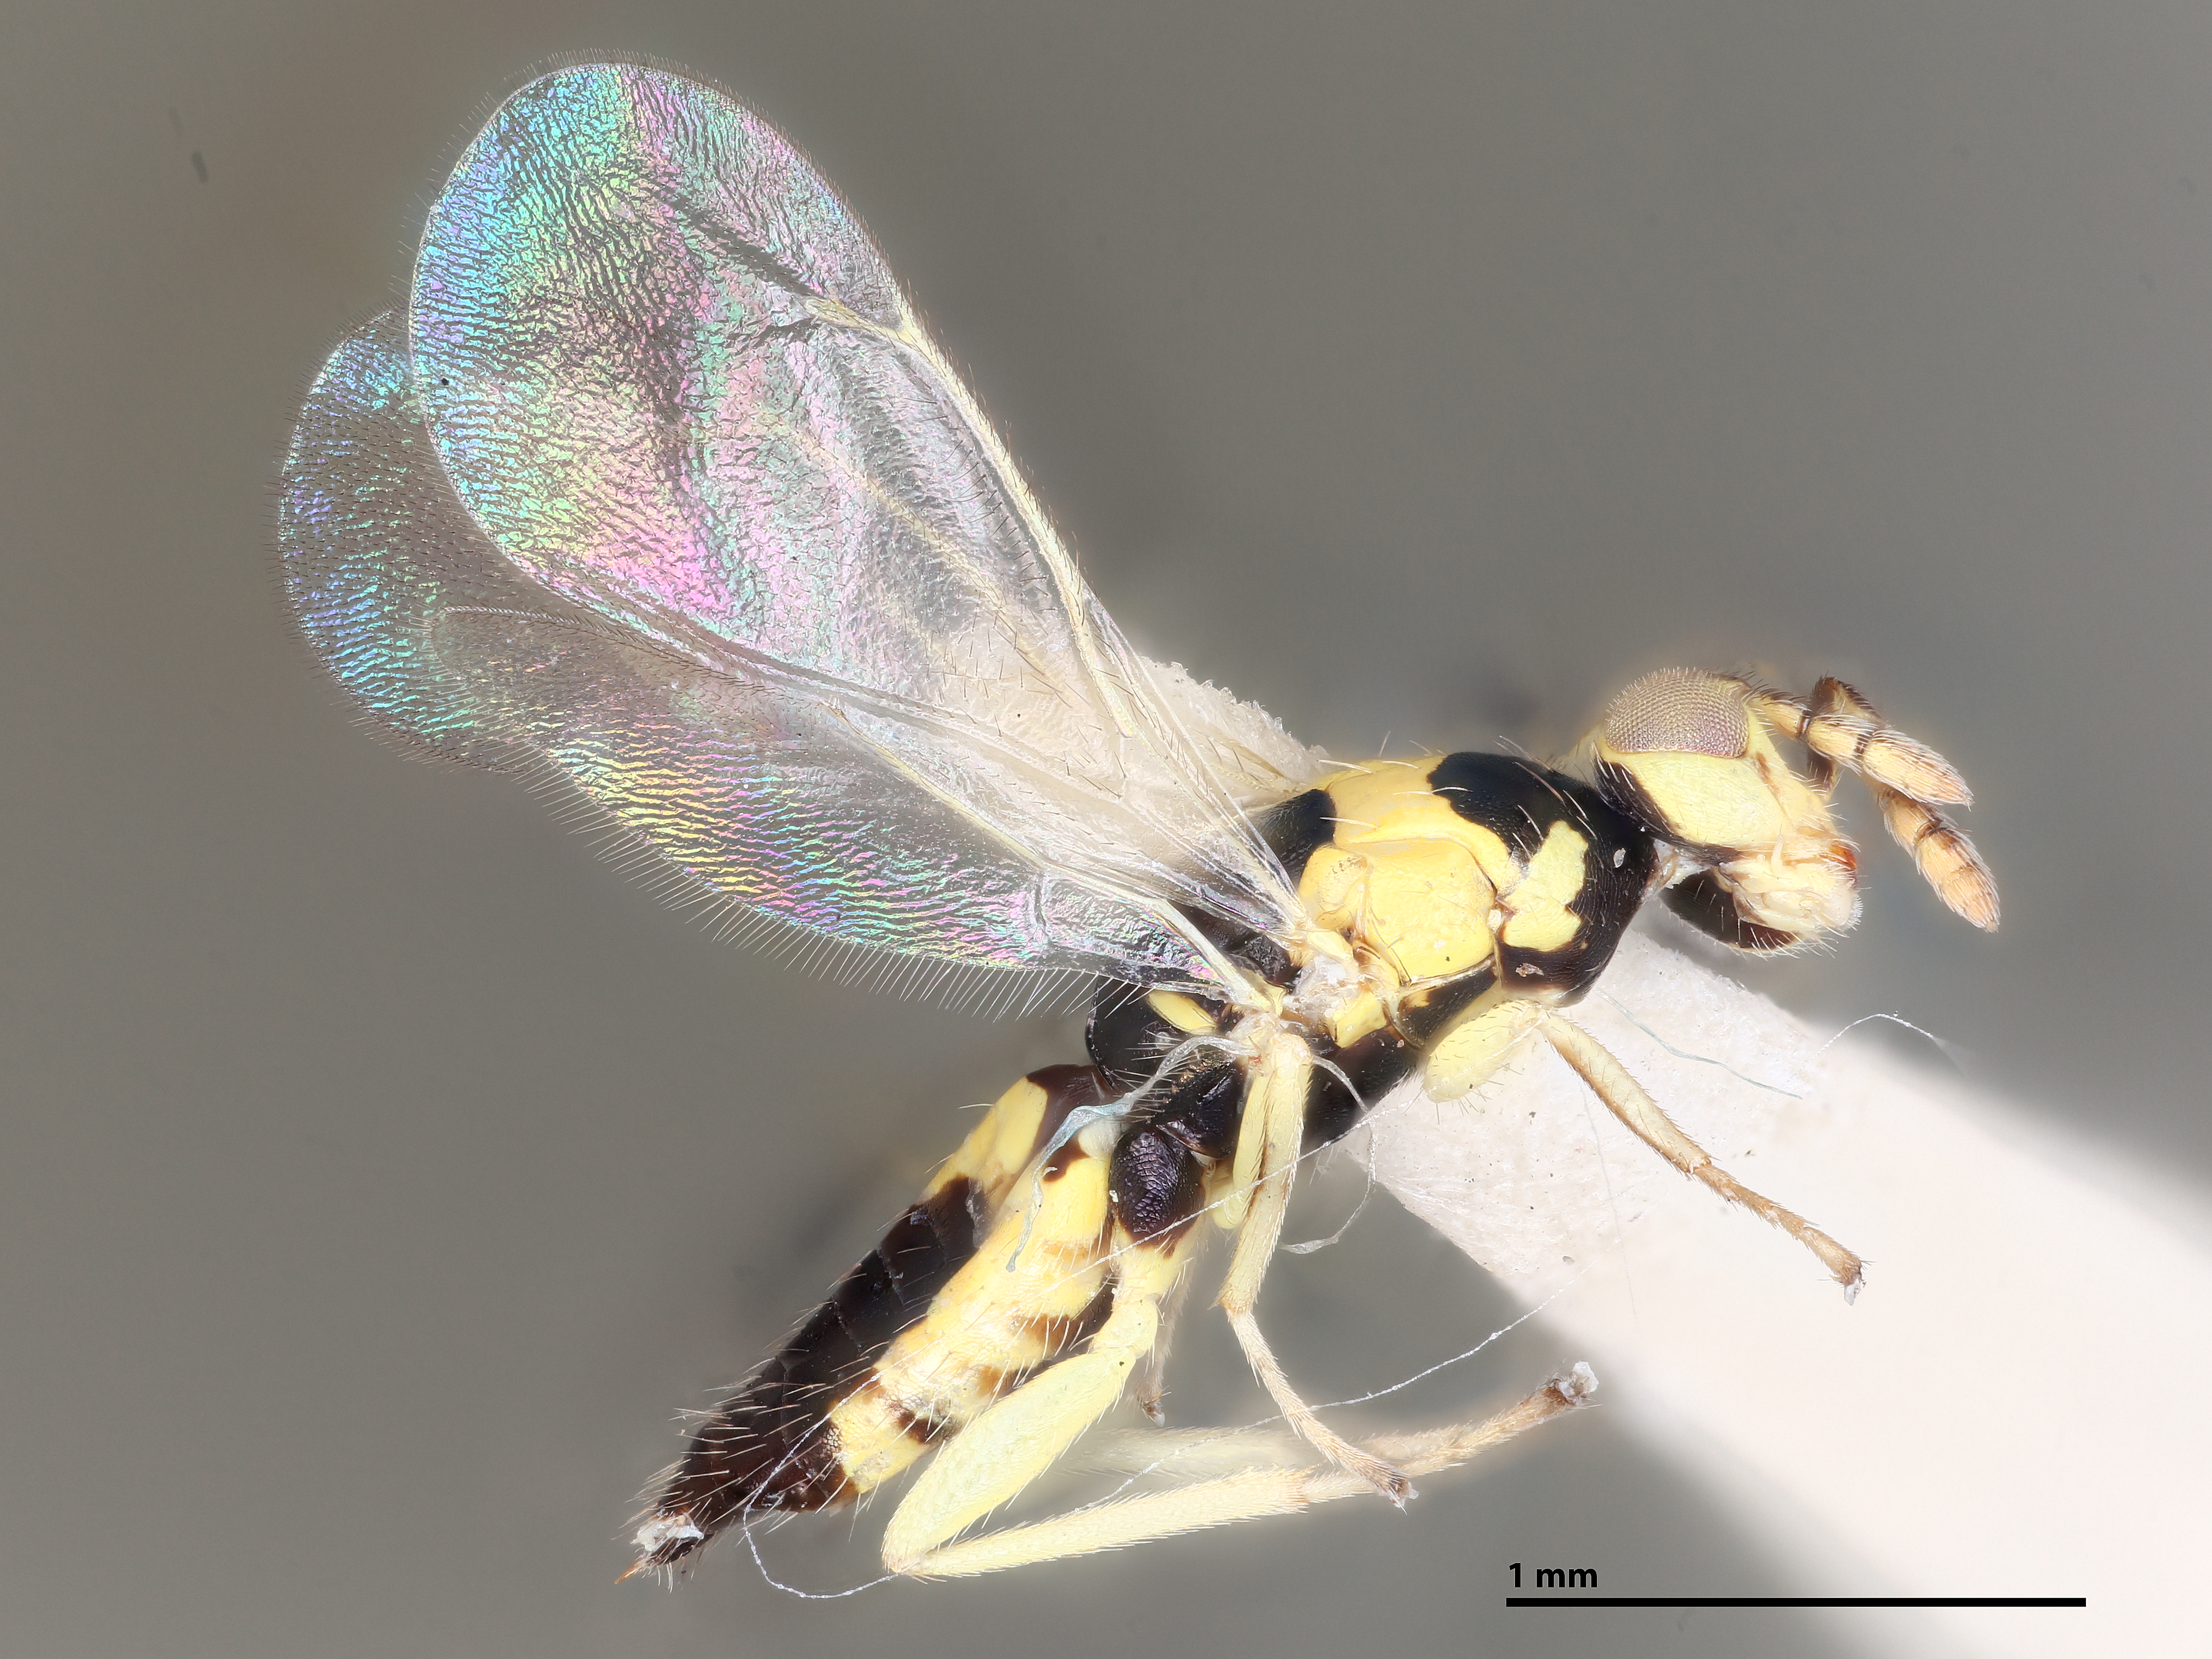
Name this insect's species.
Cirrospilus inimicus
